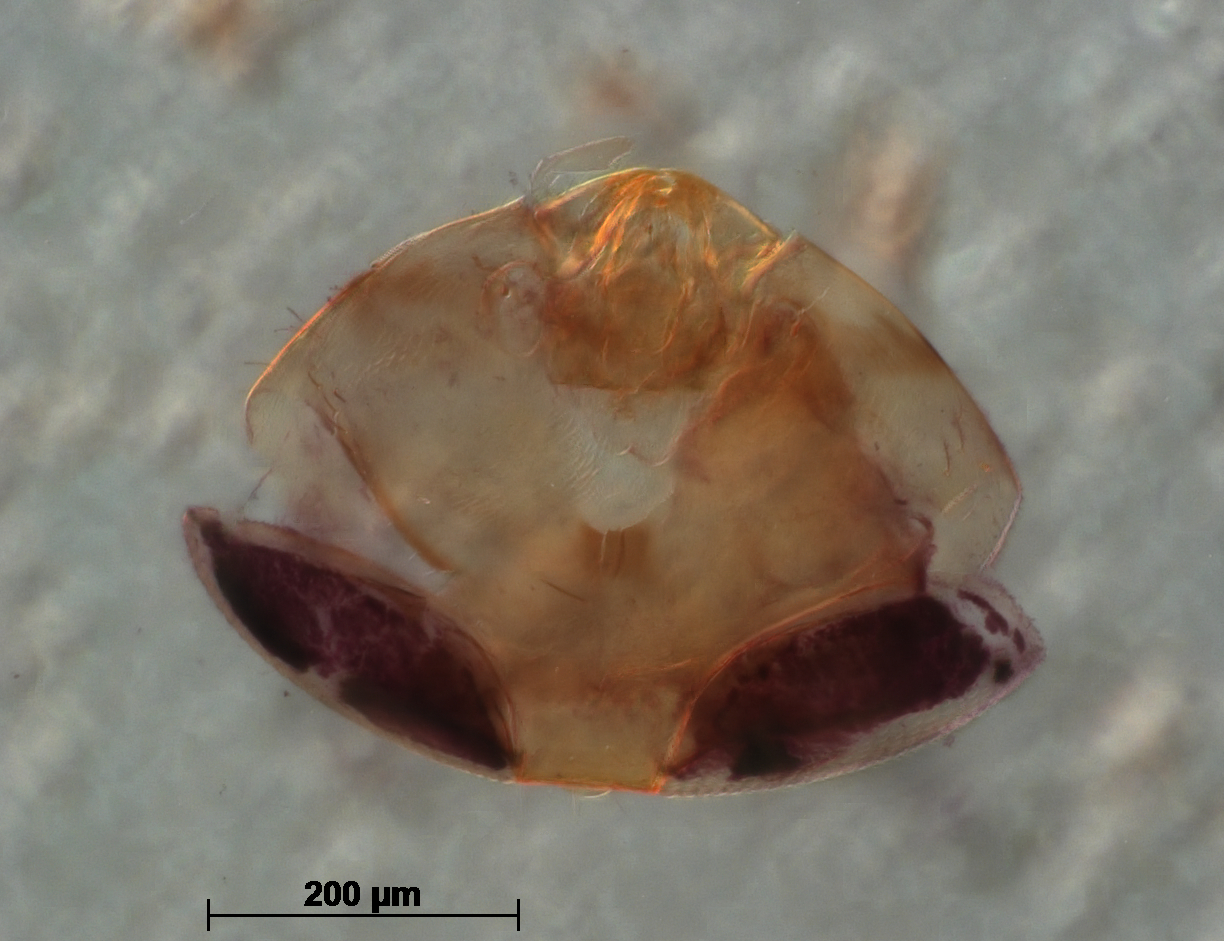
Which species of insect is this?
Anicetus deltoideus
